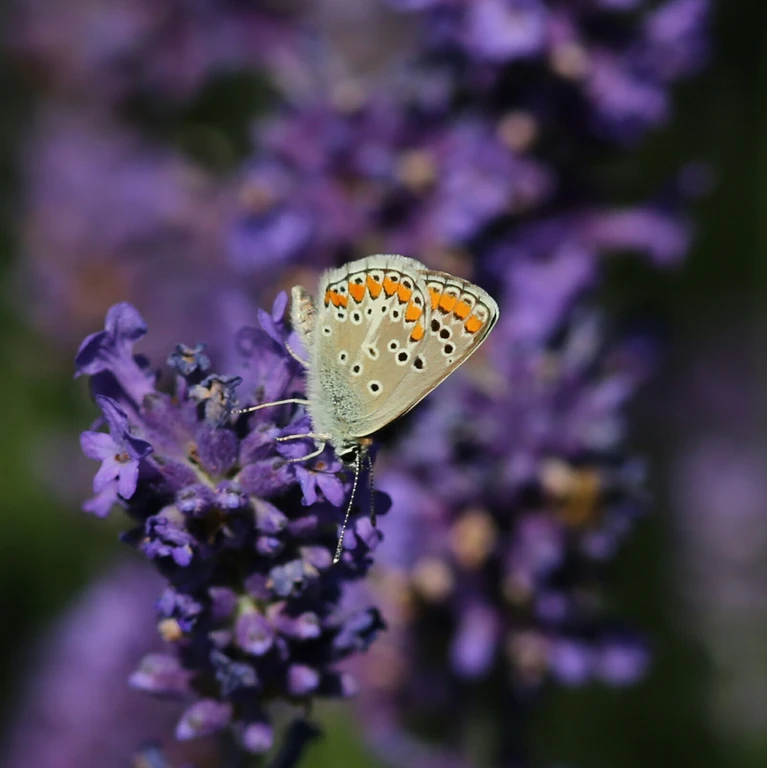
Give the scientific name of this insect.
Aricia agestis/artaxerxes
